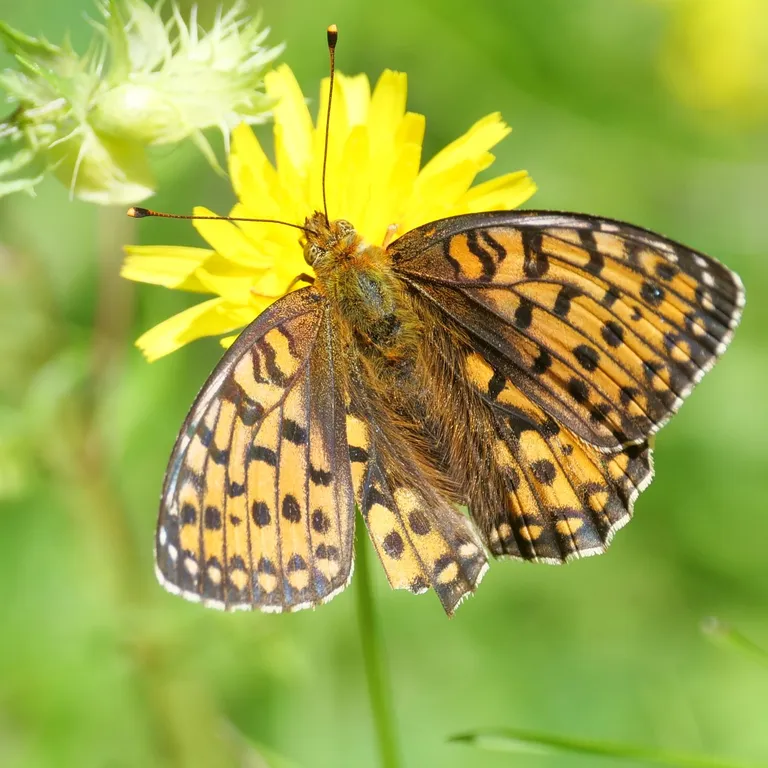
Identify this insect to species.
Speyeria aglaja
